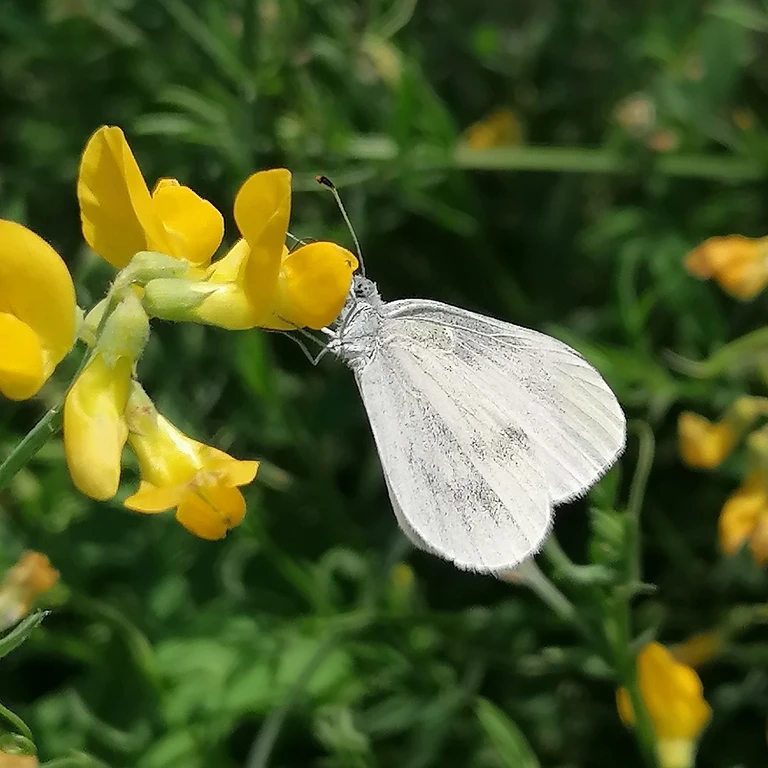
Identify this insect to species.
Leptidea sinapis/juvernica
